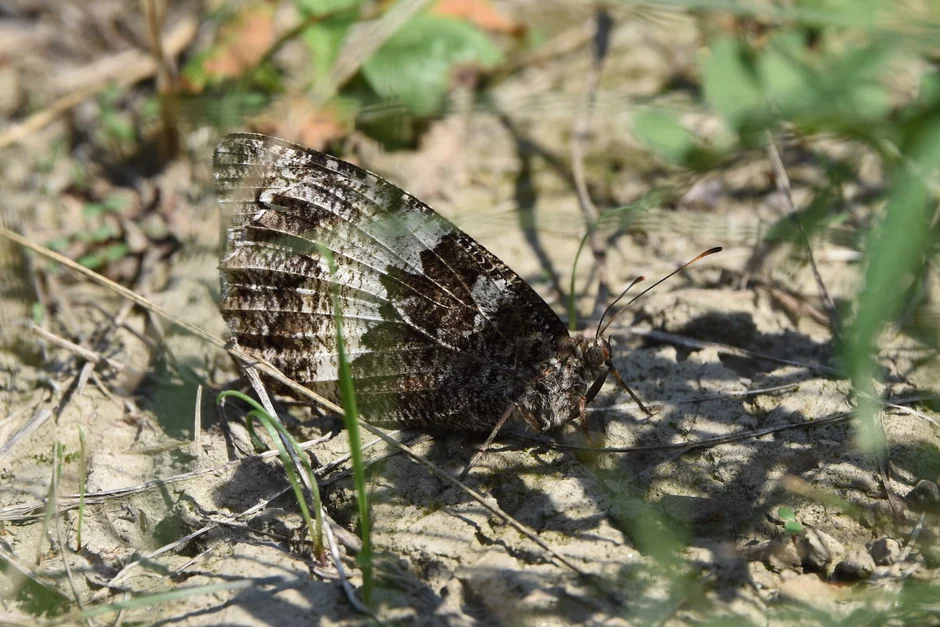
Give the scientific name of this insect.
Brintesia circe
